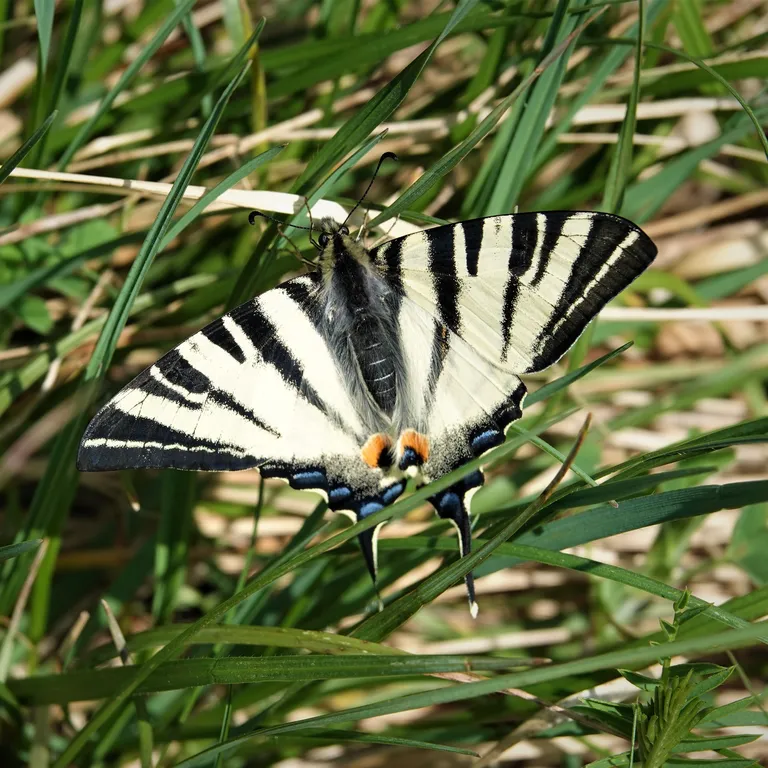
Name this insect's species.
Iphiclides podalirius
